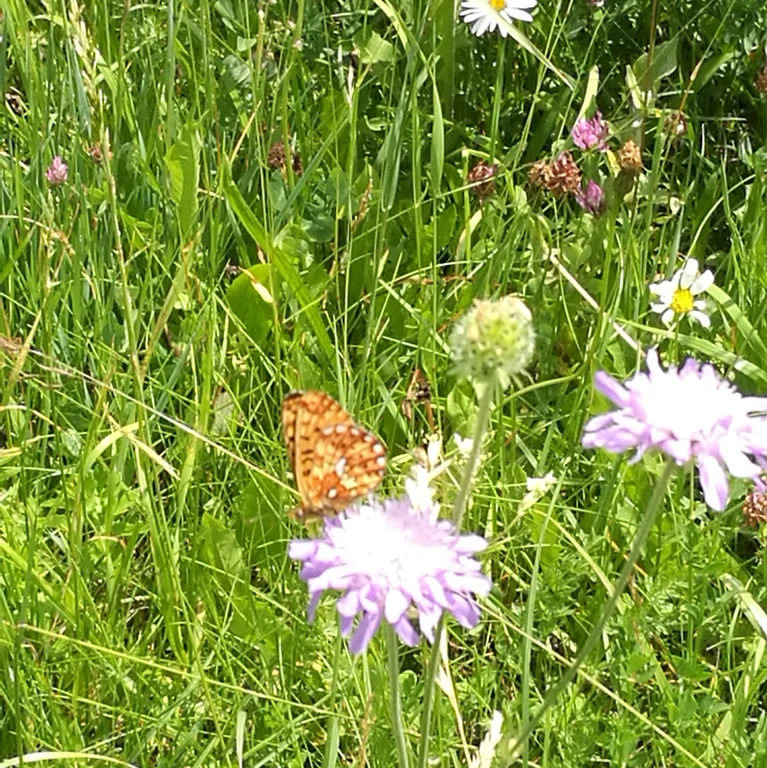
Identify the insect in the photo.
Boloria euphrosyne (also Clossiana euphrosyne)
